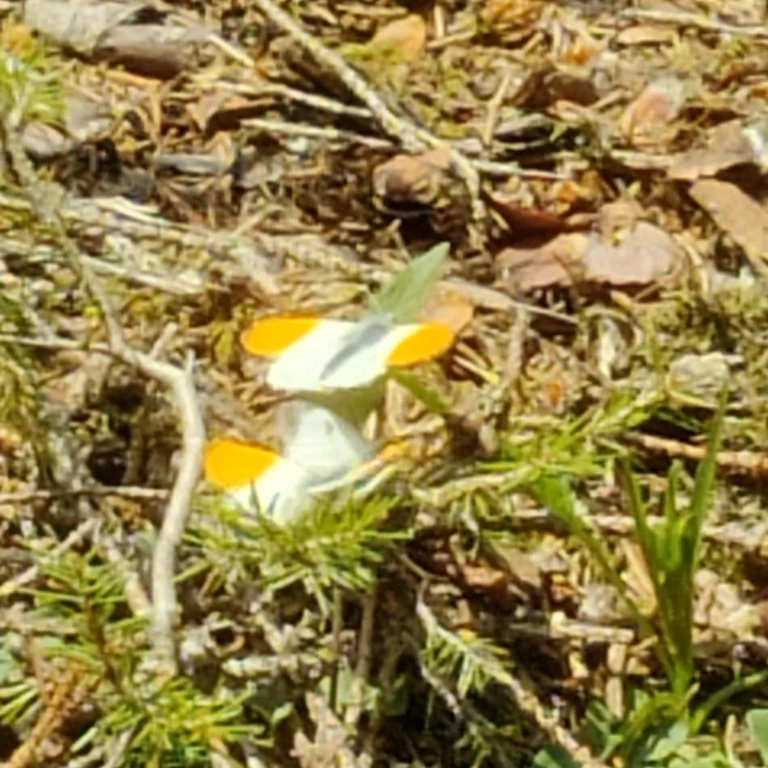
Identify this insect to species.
Anthocharis cardamines
